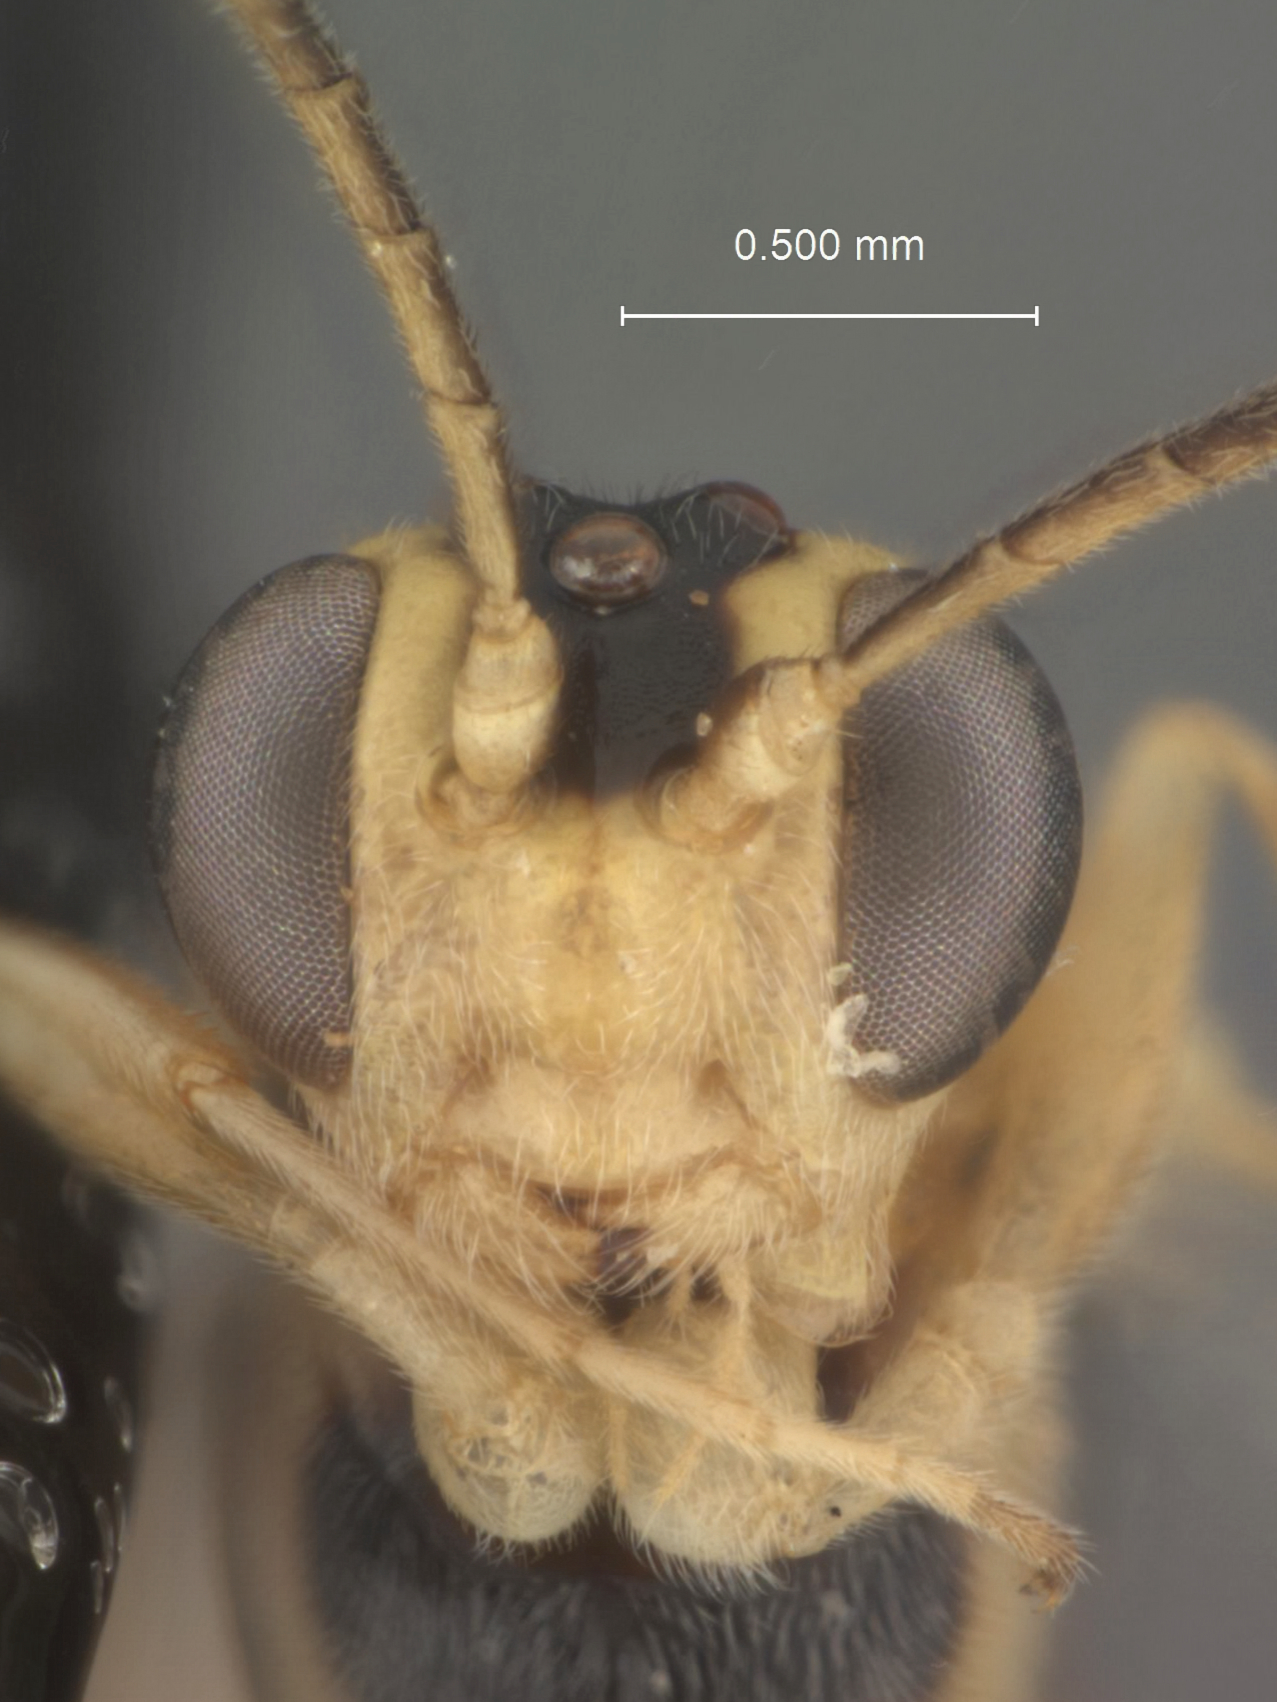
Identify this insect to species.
Temelucha pholisorae
